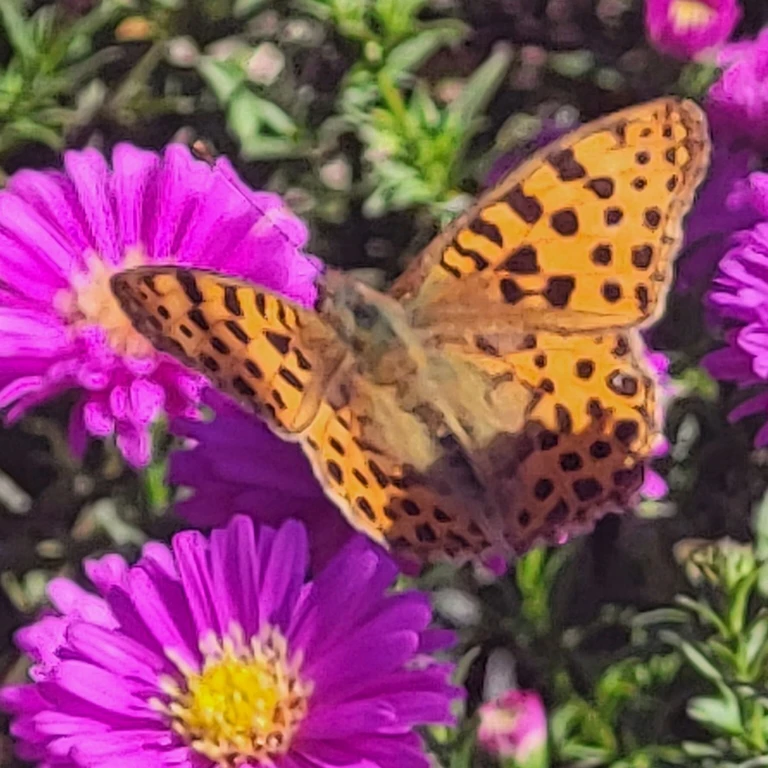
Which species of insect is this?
Issoria lathonia
